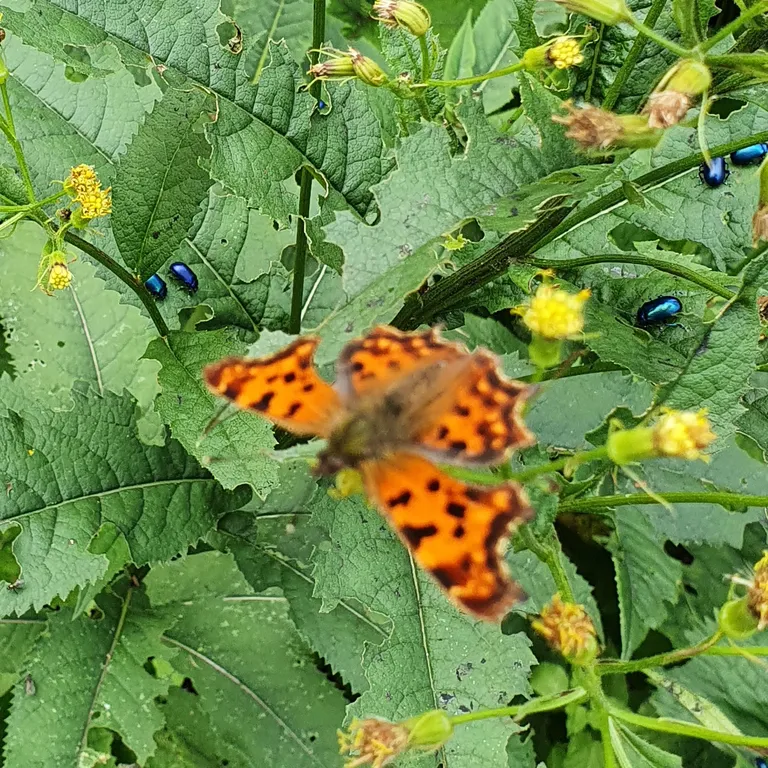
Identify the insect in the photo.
Polygonia c-album
